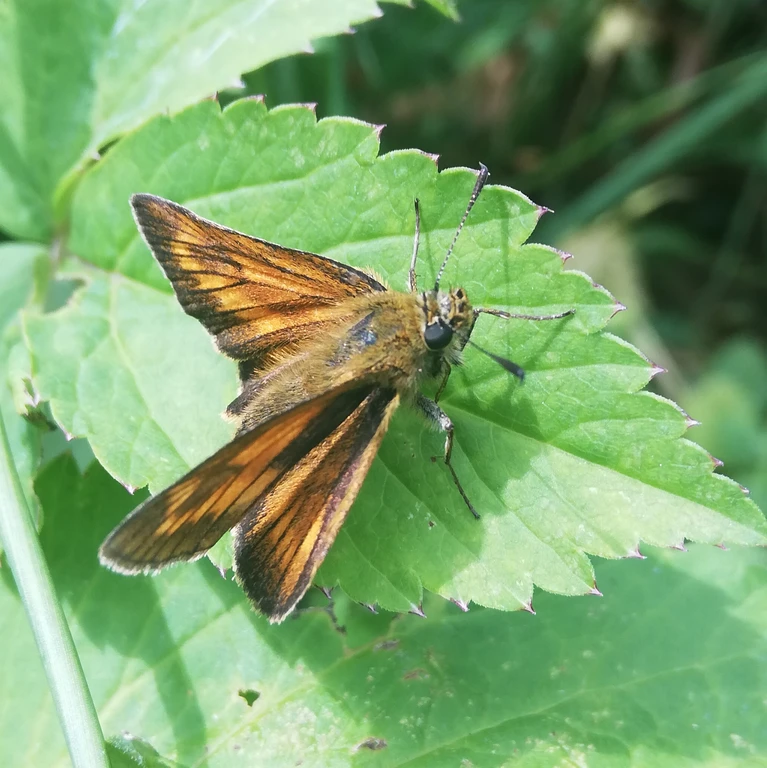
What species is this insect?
Ochlodes sylvanus (also Ochlodes venata)
